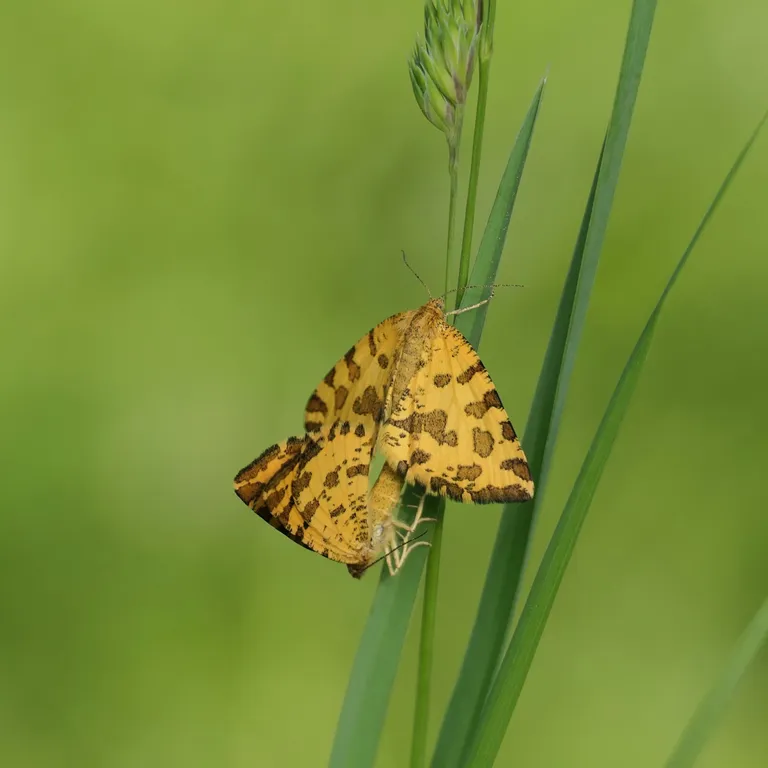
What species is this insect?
Pseudopanthera macularia
